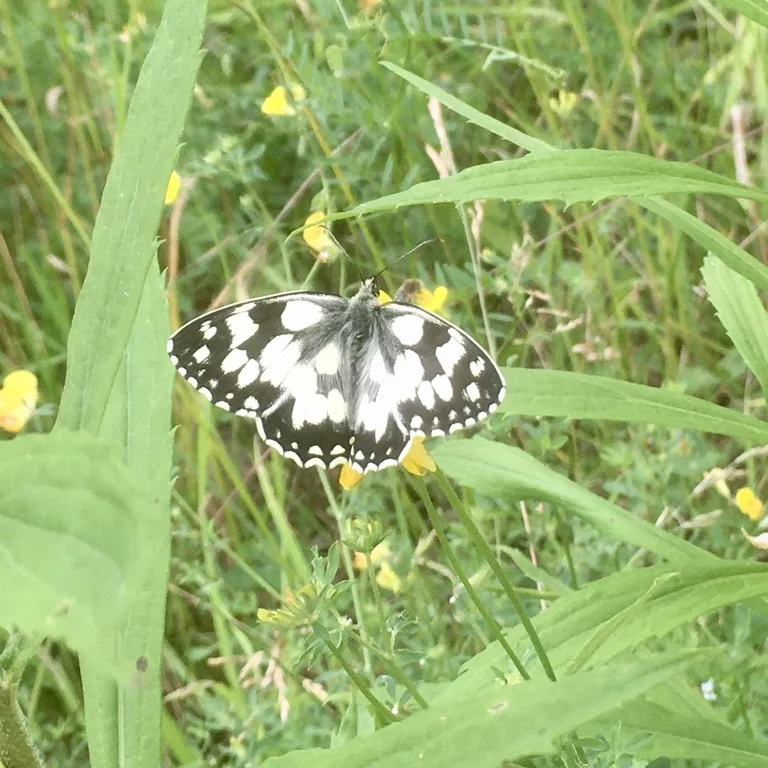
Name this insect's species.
Melanargia galathea
